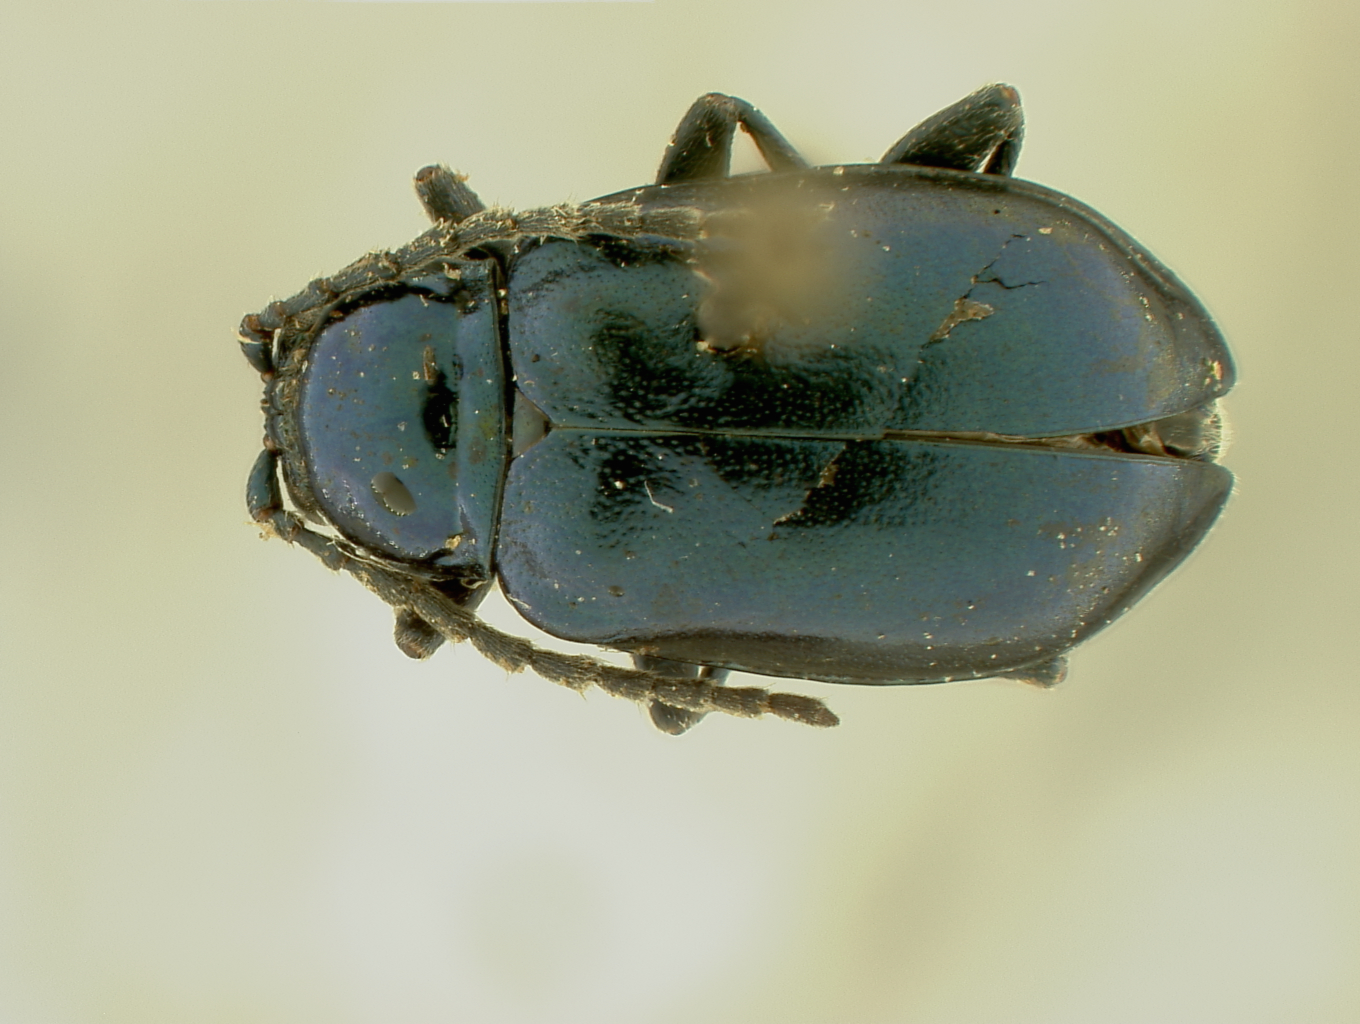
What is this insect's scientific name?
Macrohaltica weyrauchi
